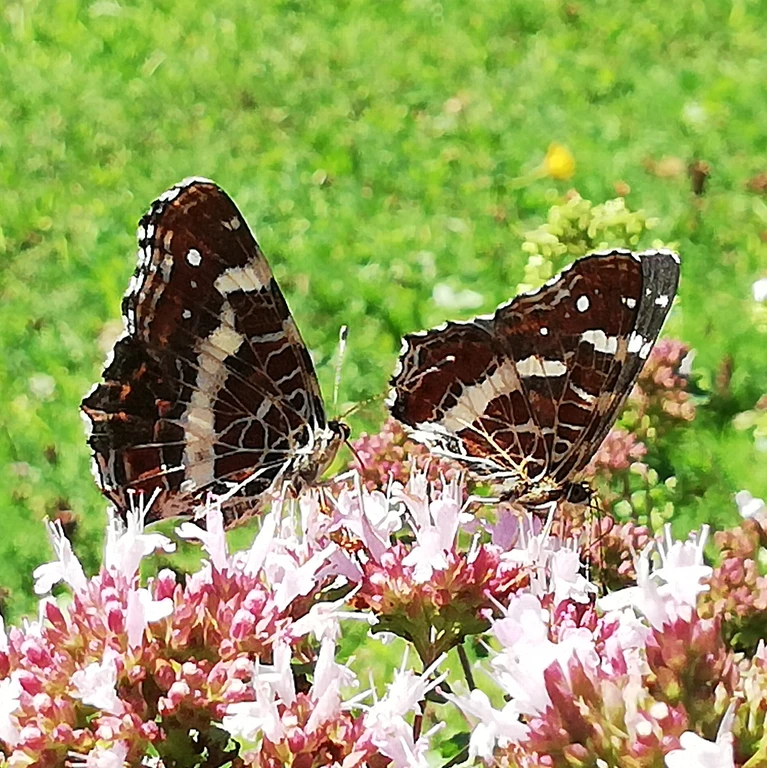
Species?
Araschnia levana
